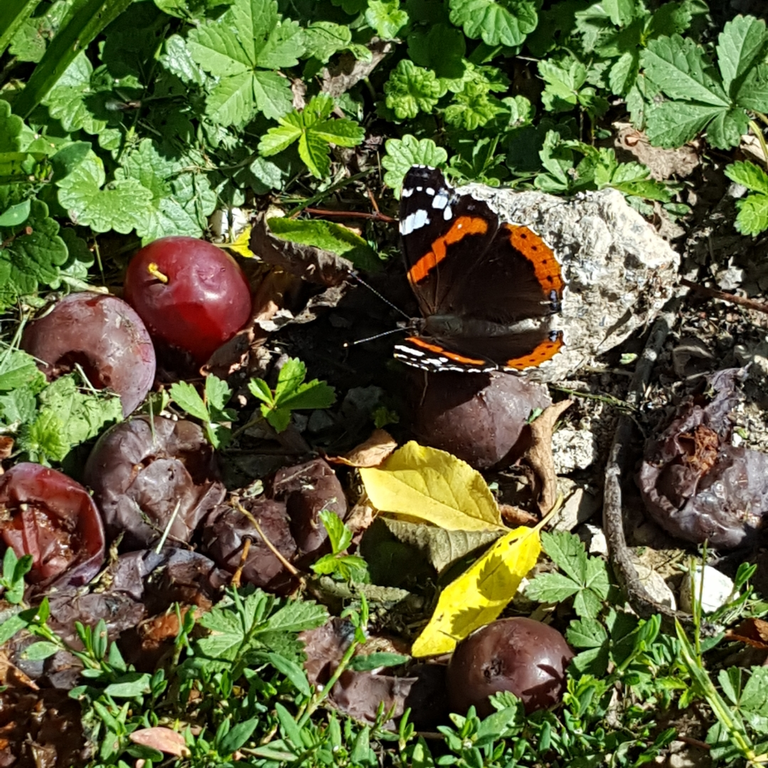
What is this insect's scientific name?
Vanessa atalanta
